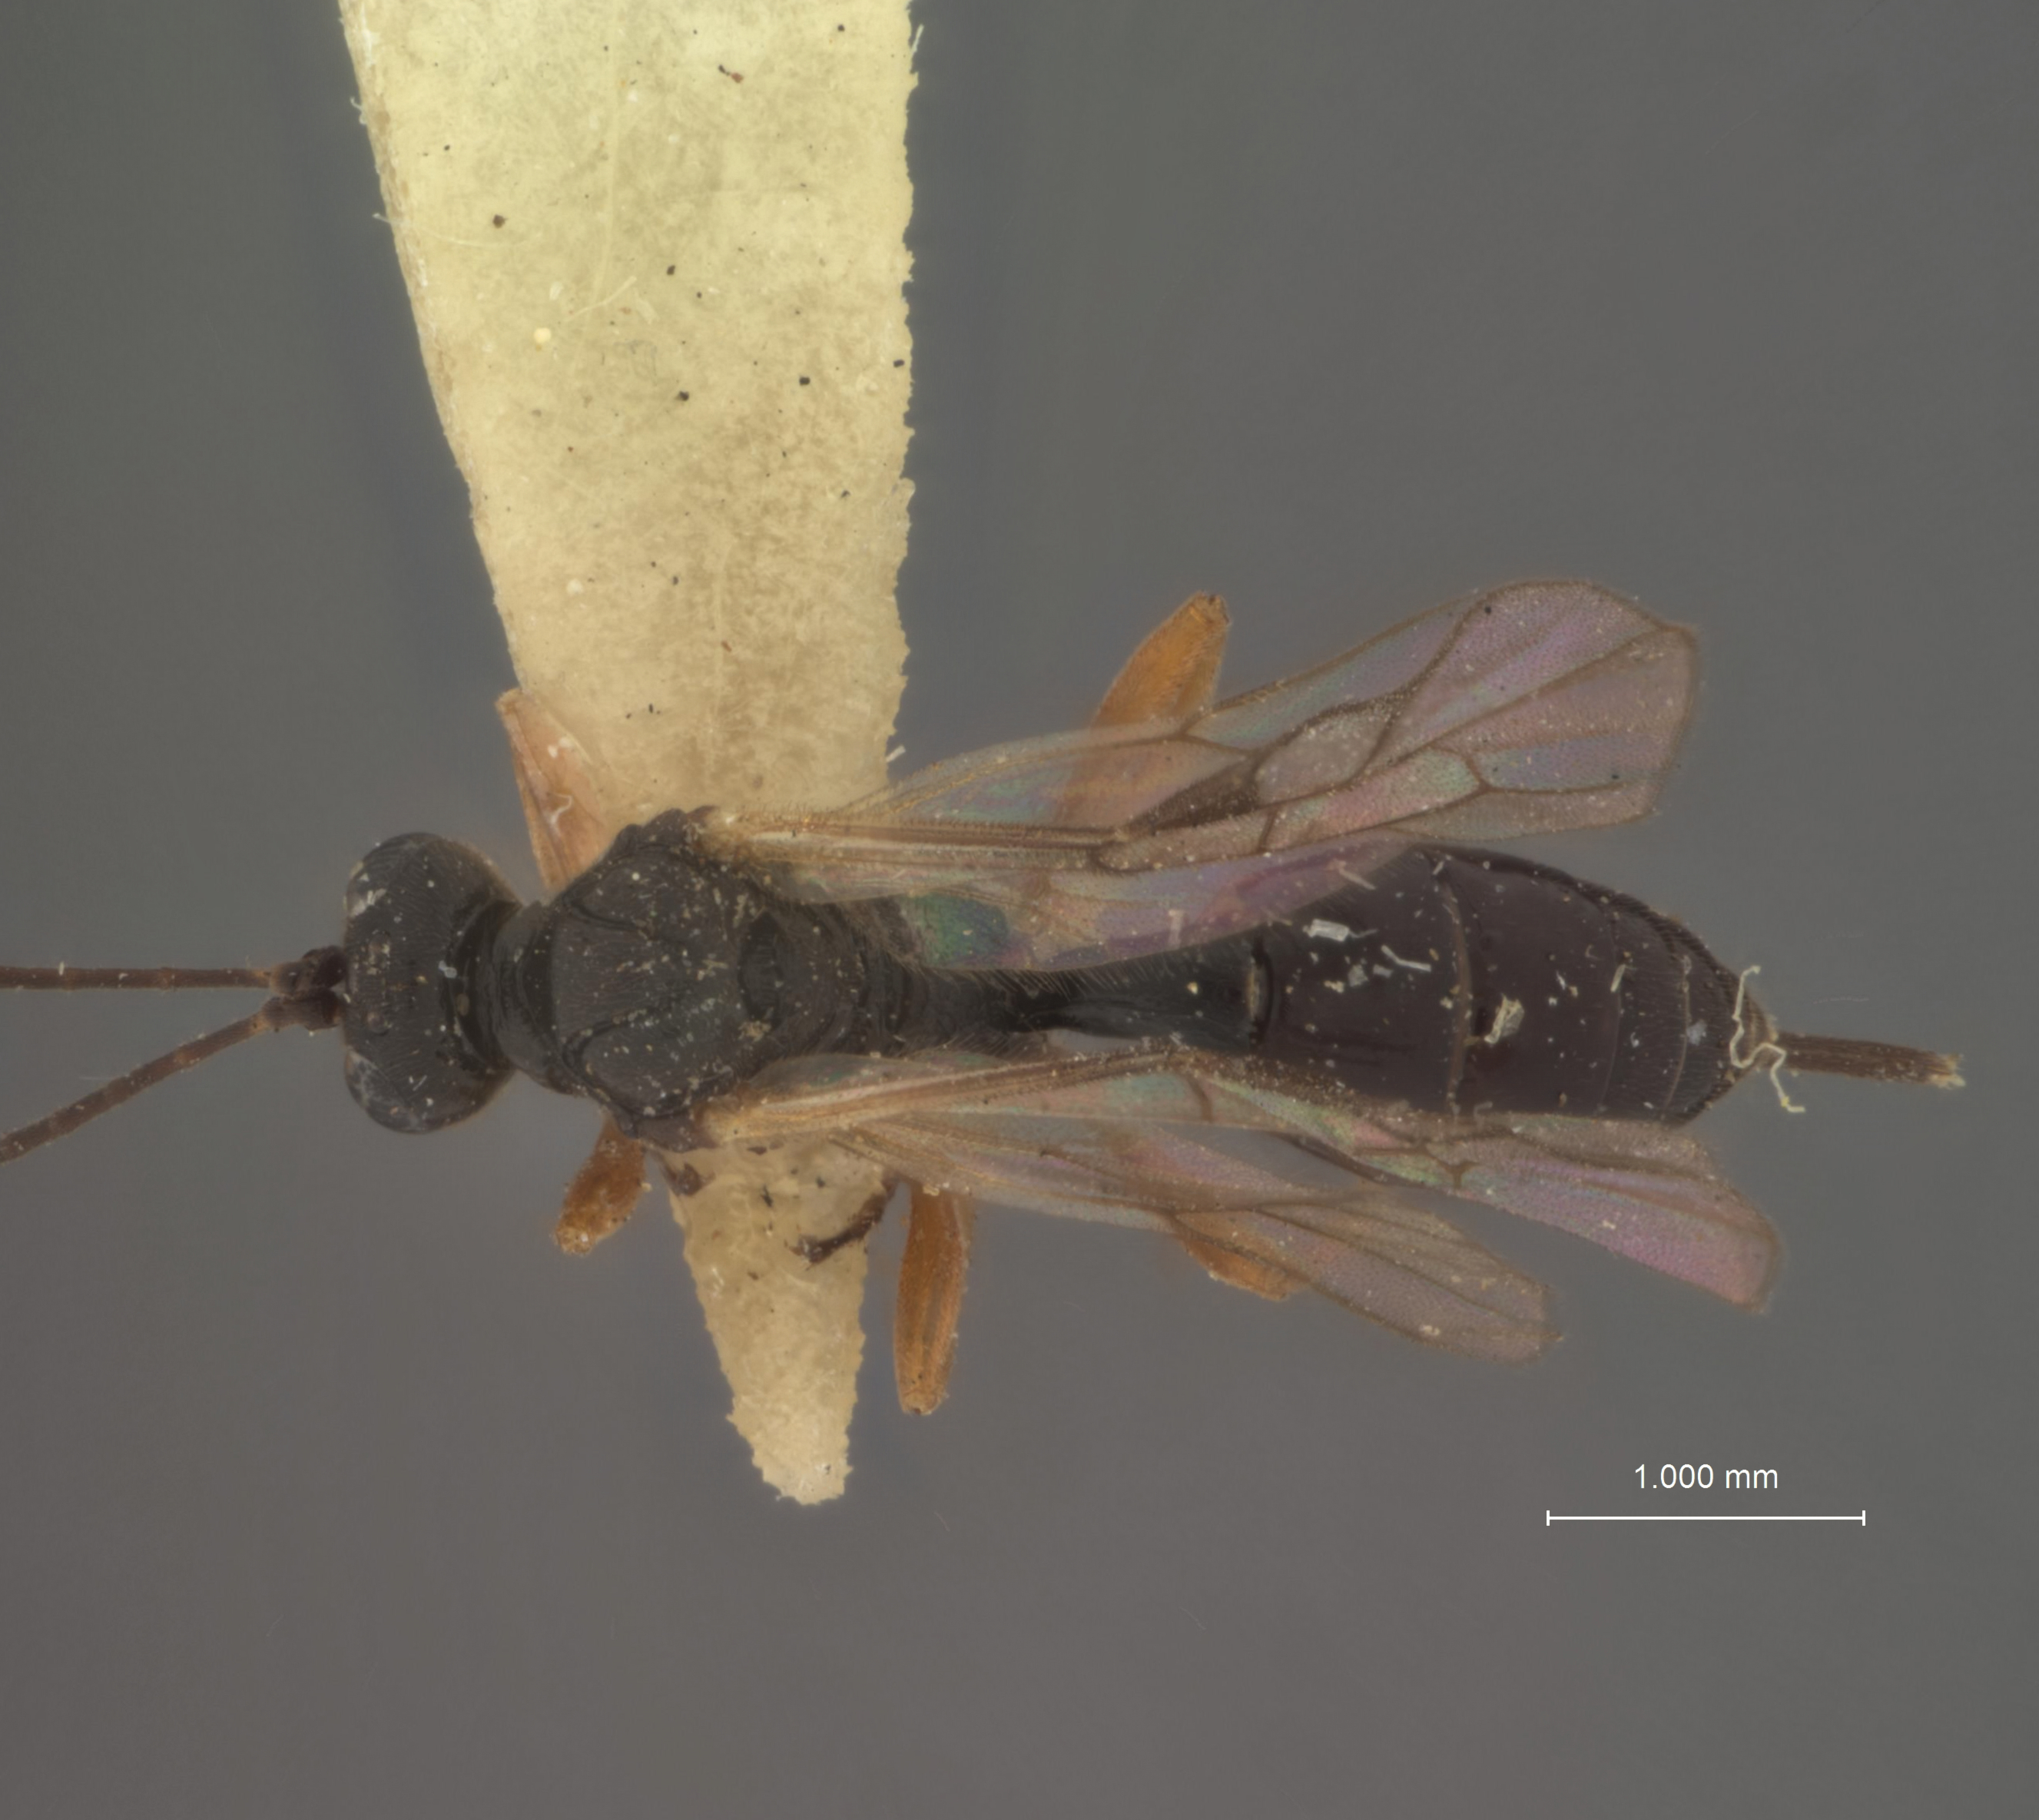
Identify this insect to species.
Hemiteles hungerfordi
